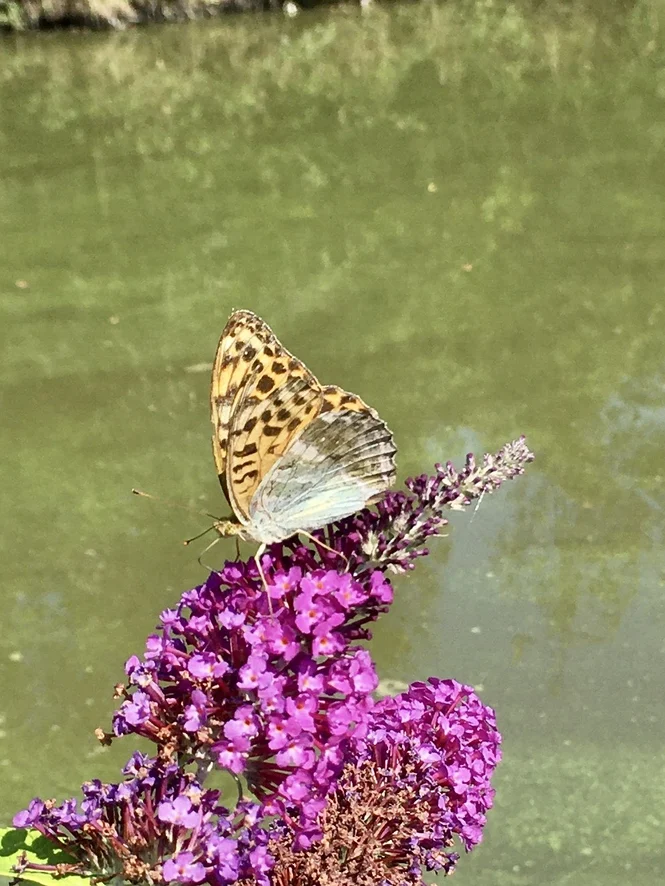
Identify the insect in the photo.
Argynnis paphia
